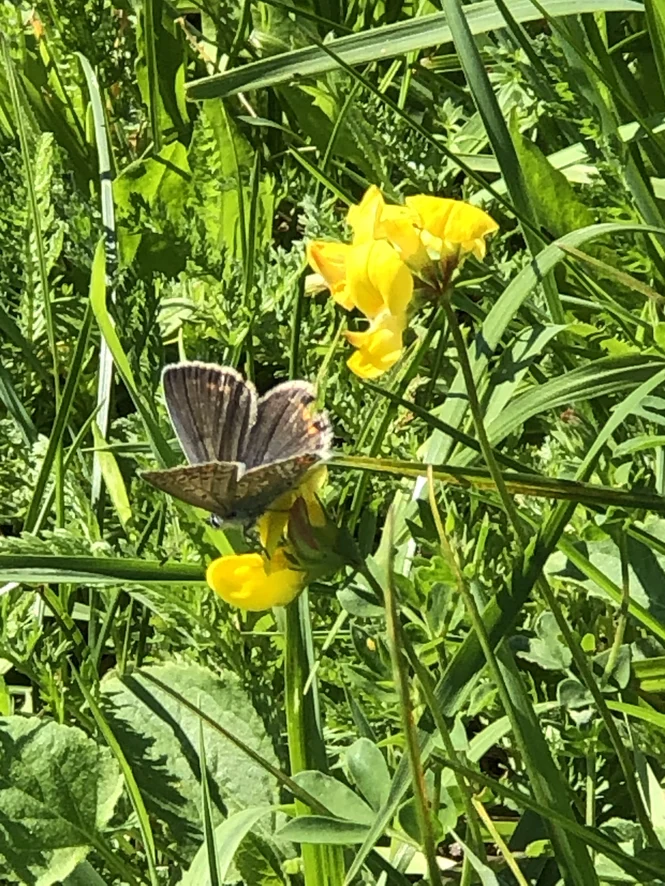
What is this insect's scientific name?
Polyommatus icarus
